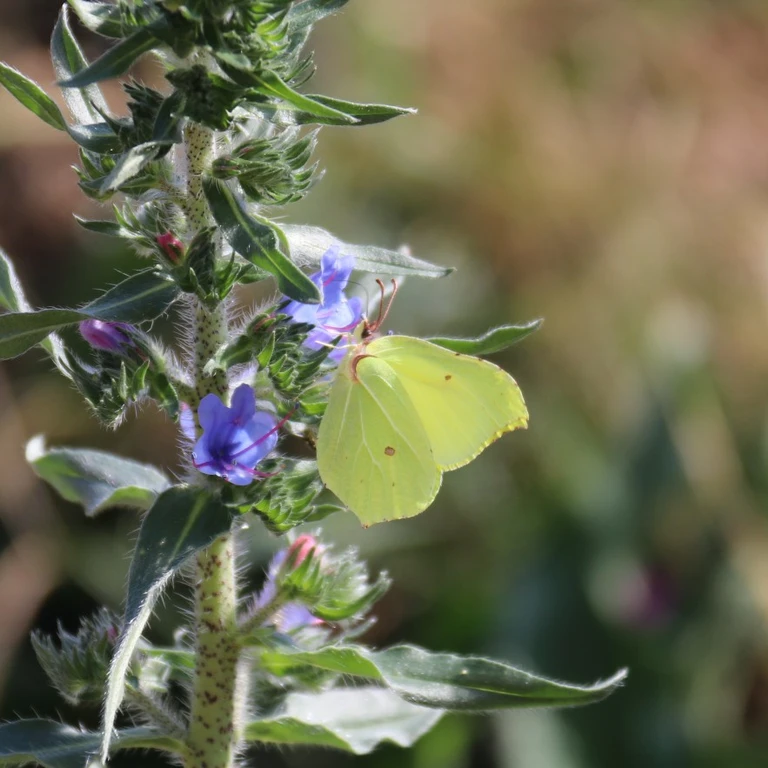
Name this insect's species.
Gonepteryx rhamni
